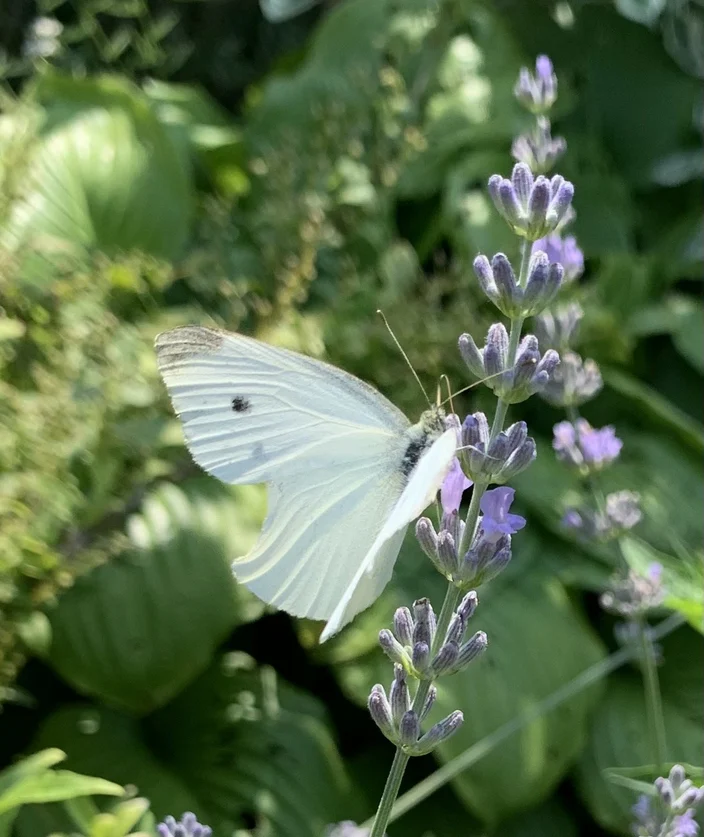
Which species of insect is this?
Pieris rapae
